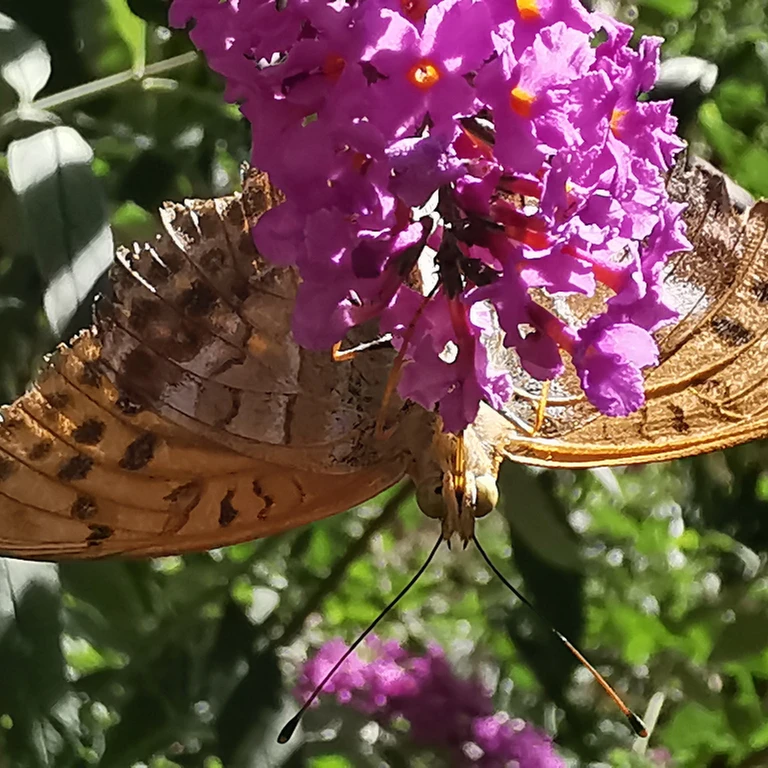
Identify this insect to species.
Argynnis paphia
